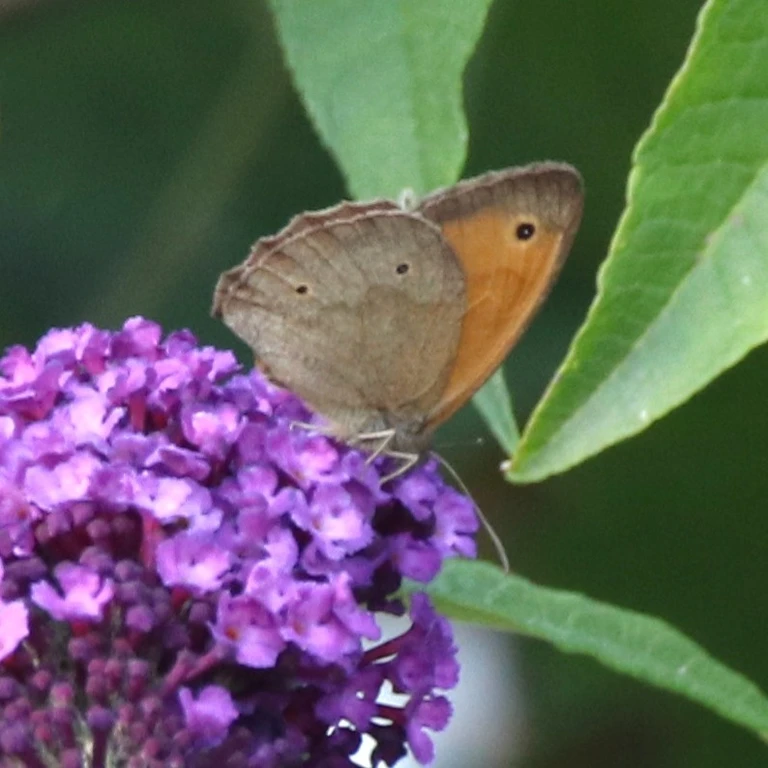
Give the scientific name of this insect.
Maniola jurtina
